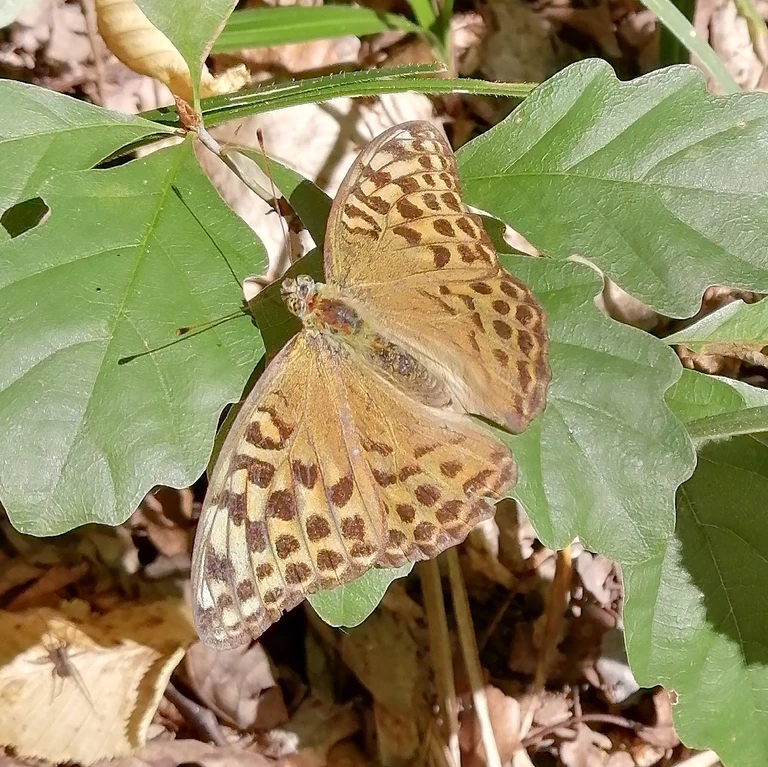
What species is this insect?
Argynnis paphia
